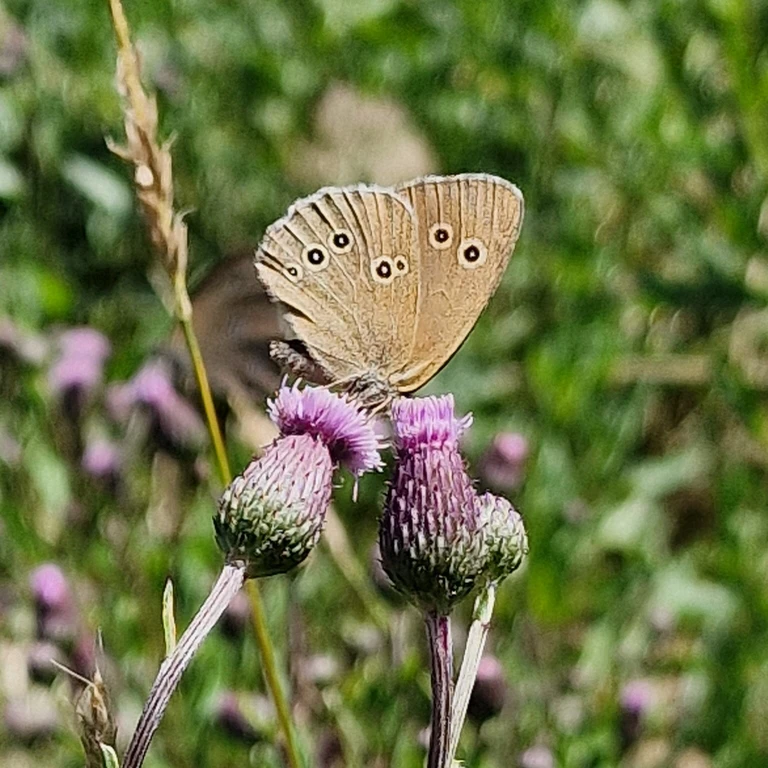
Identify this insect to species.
Aphantopus hyperantus
